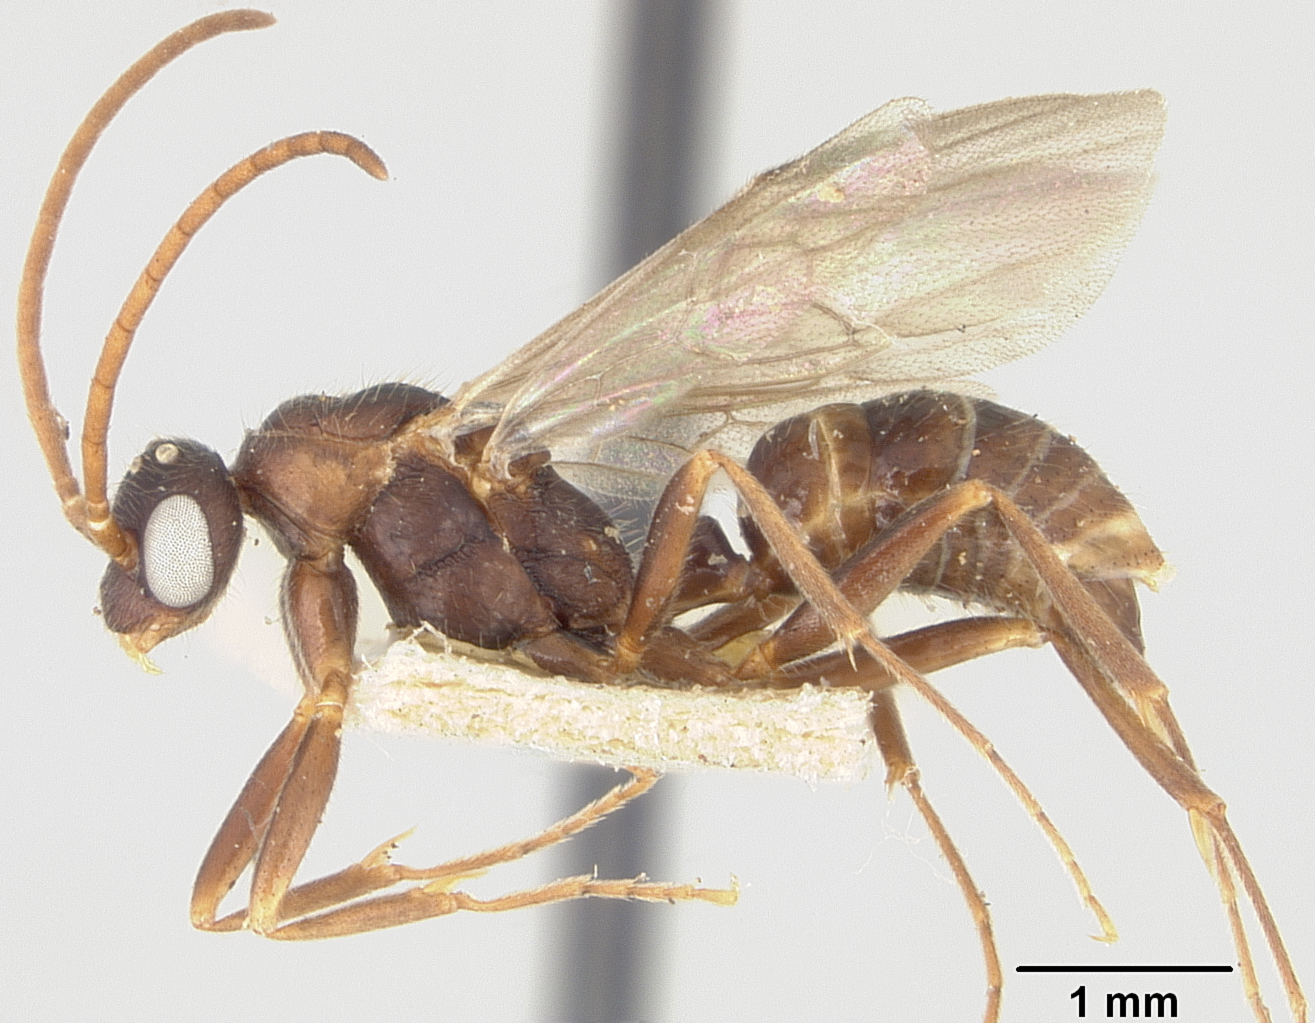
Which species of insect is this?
Leptogenys diminuta
